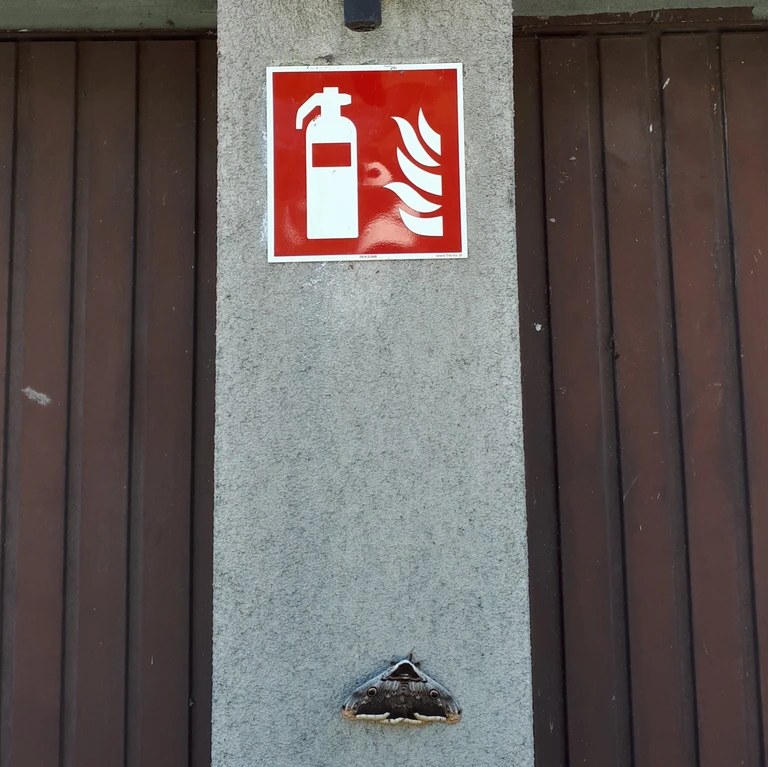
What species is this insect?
Saturnia pyri
